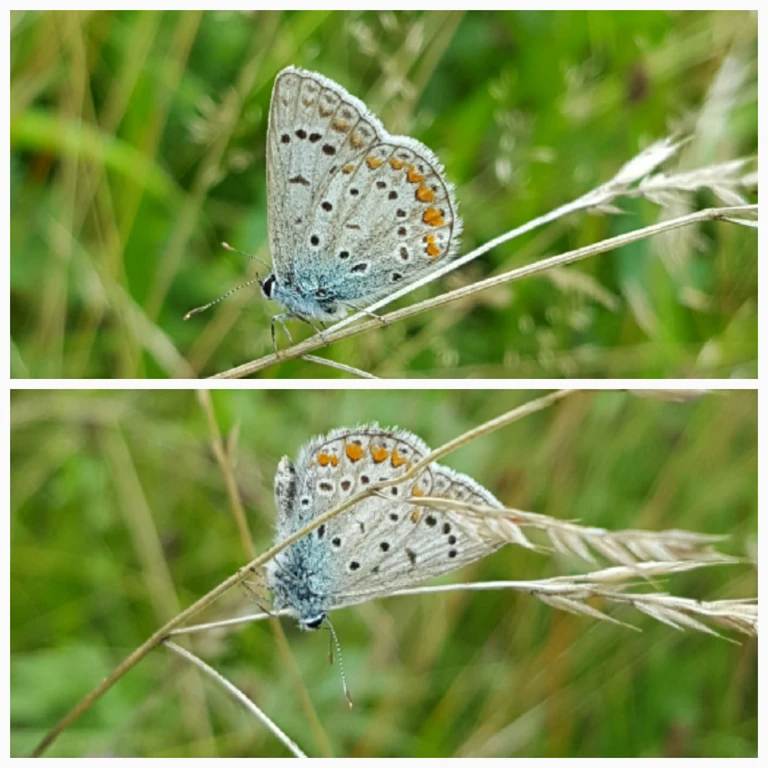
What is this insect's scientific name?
Polyommatus icarus
